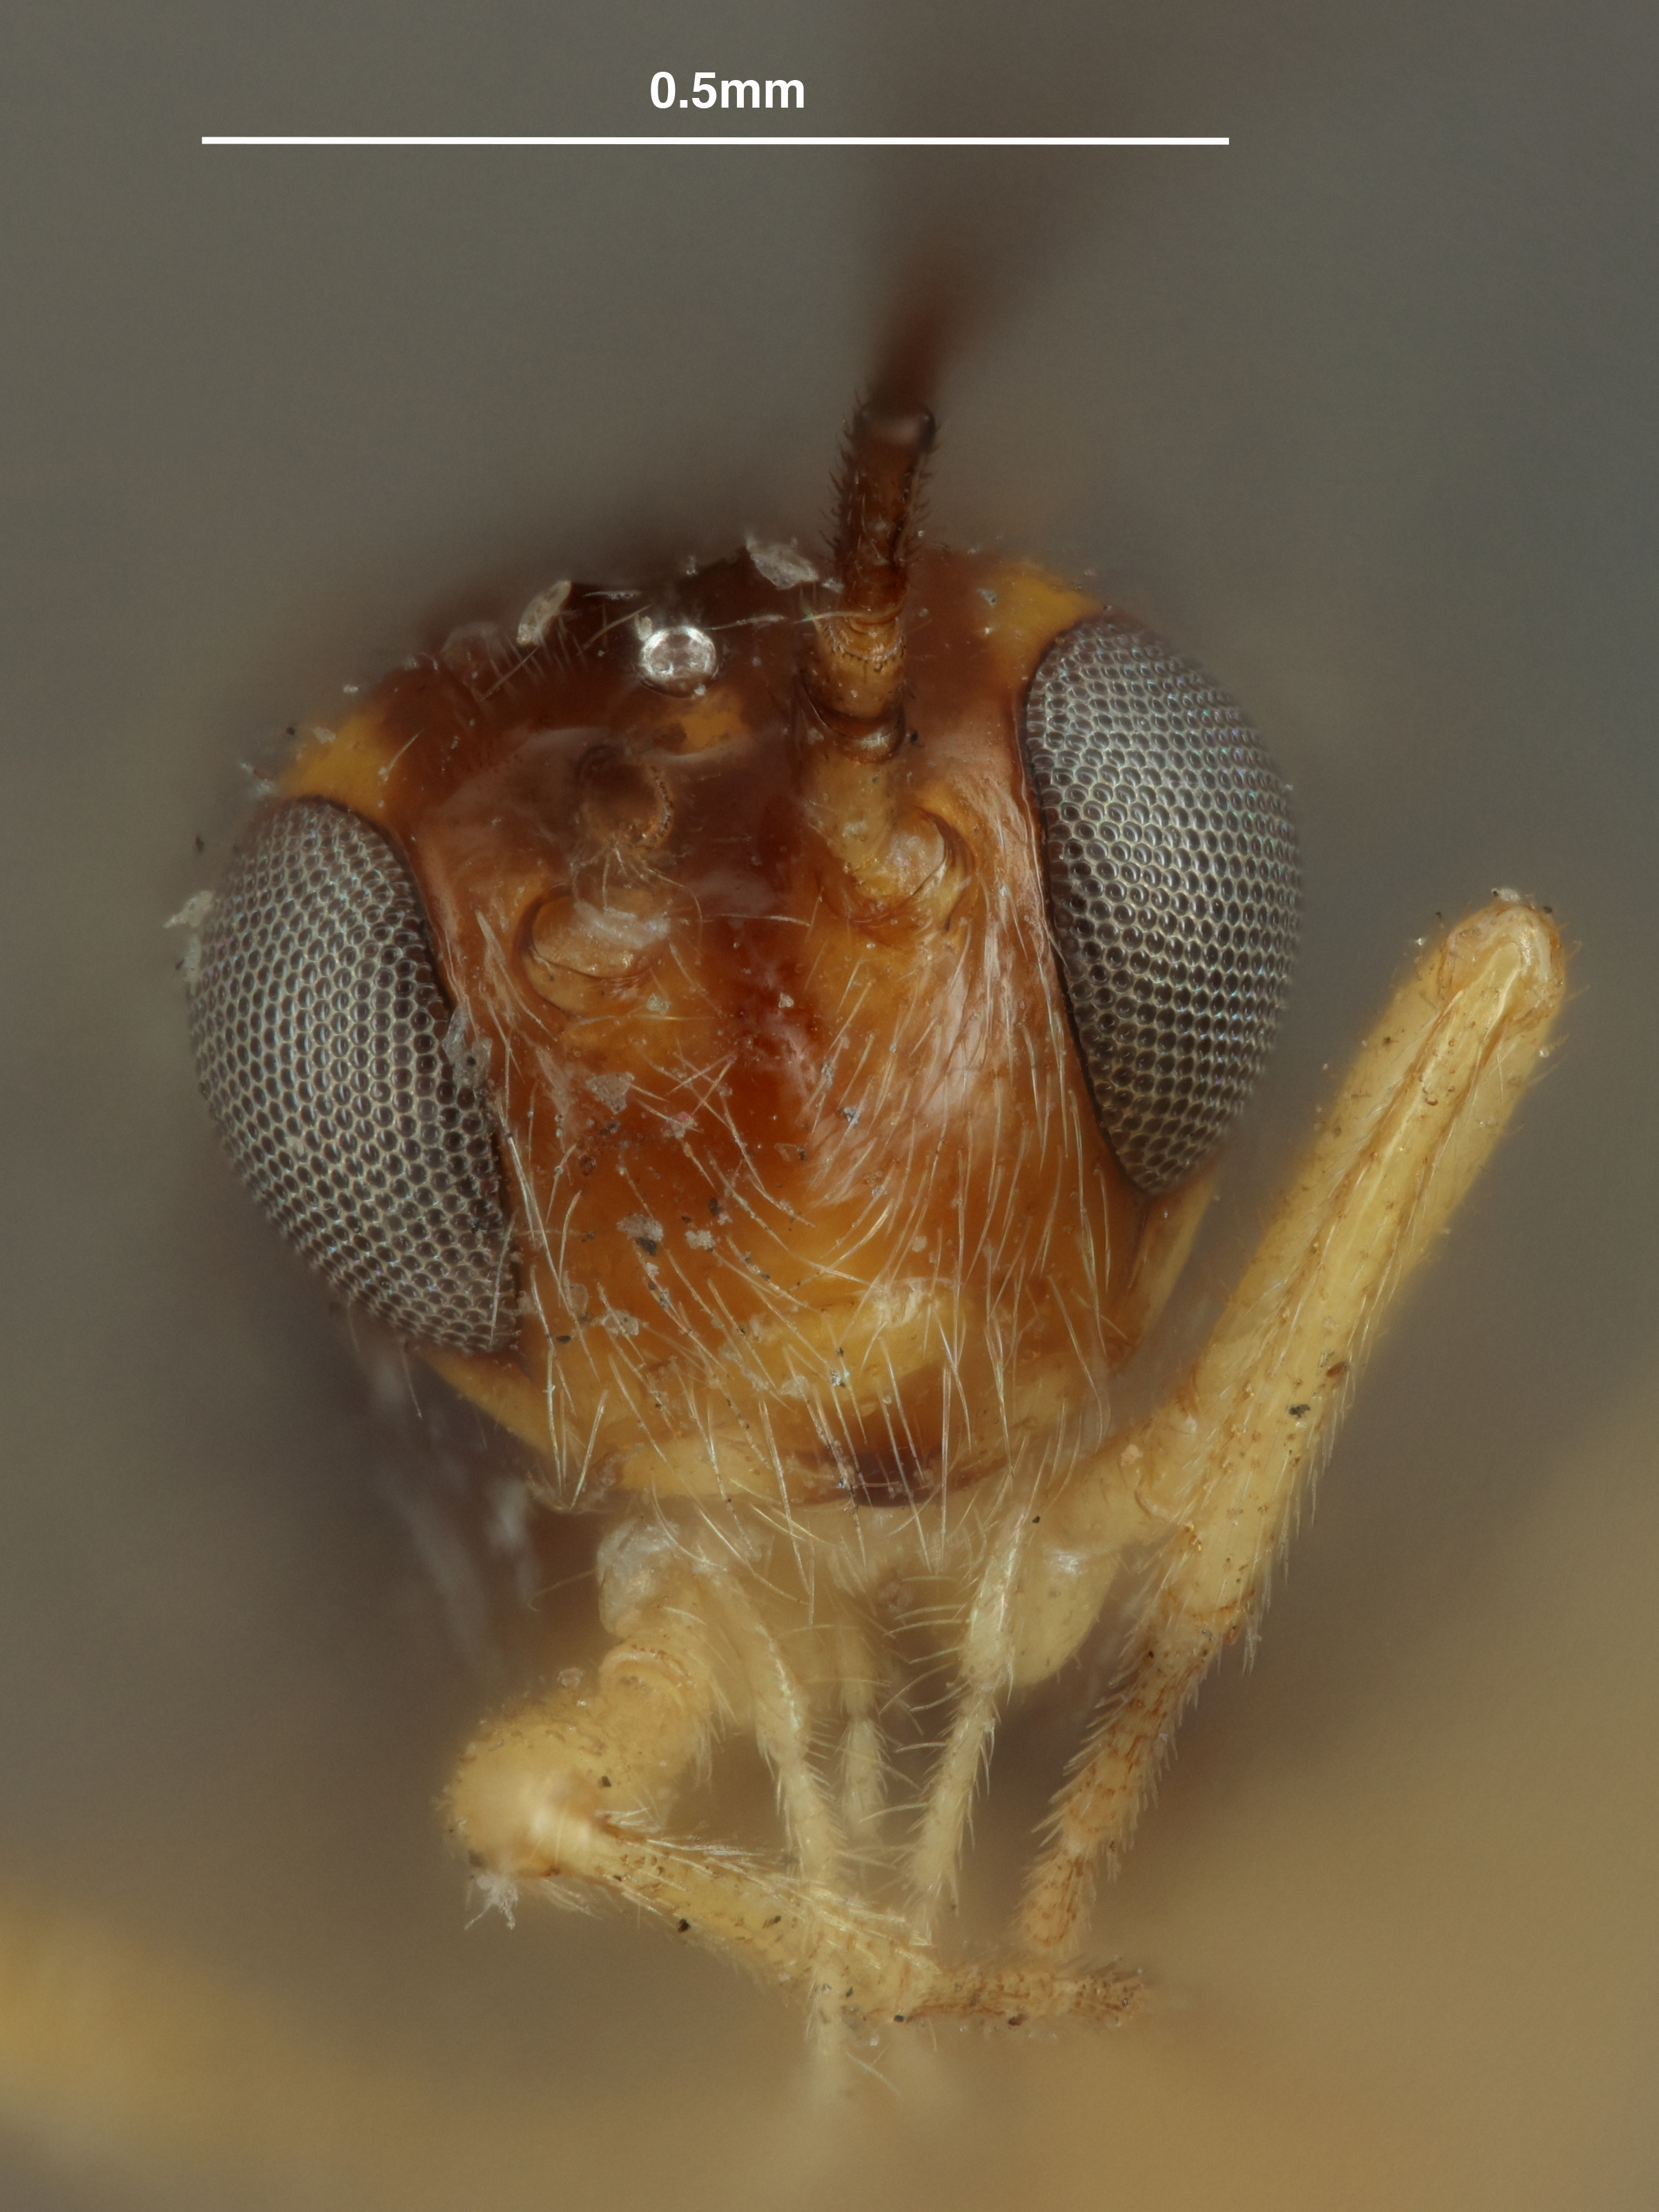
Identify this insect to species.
Opius ornatigaster
